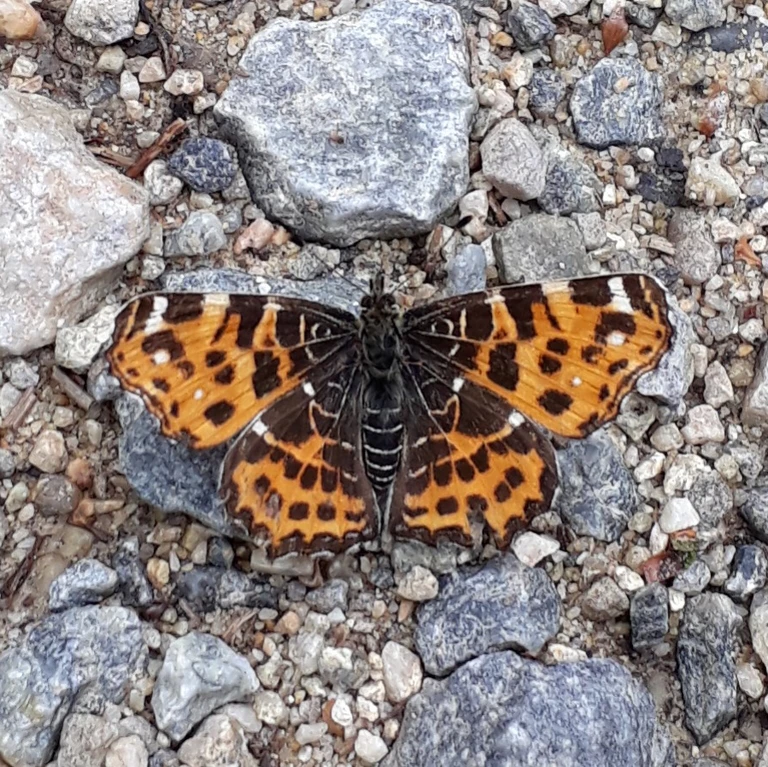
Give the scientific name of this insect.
Araschnia levana
